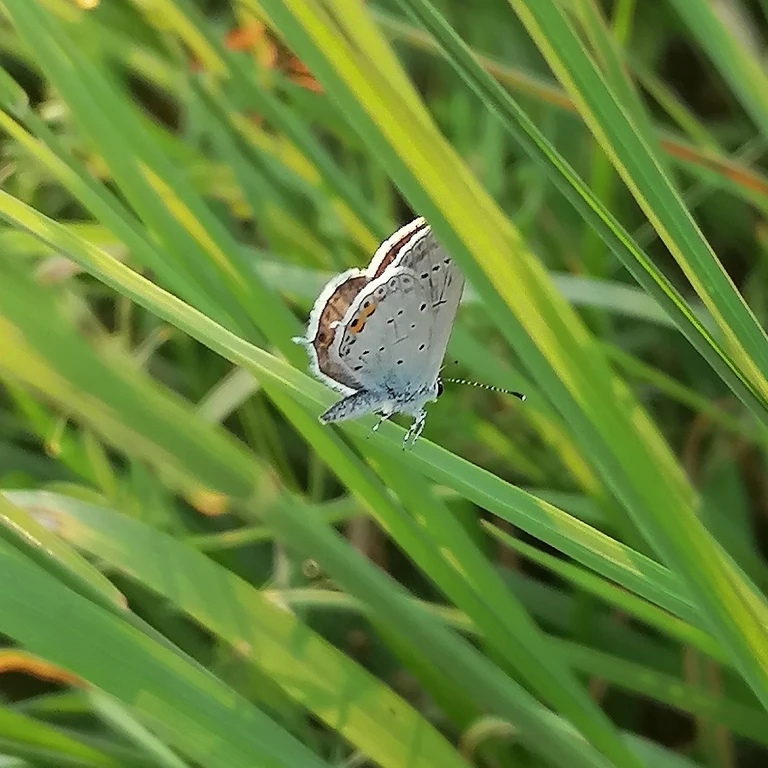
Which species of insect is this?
Cupido argiades (also Elkalyce argiades)
